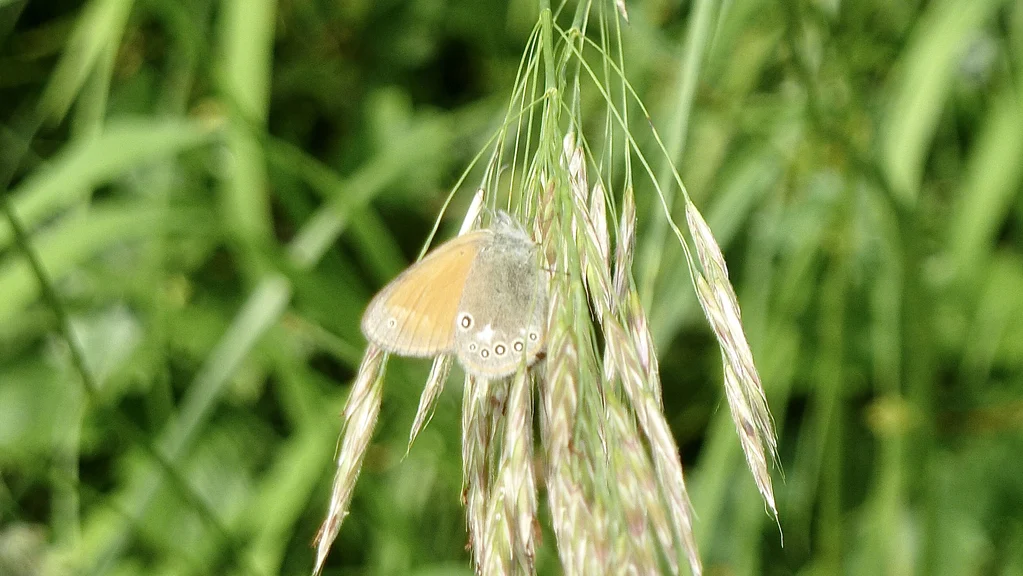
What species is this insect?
Coenonympha glycerion (also Coenonympha iphis)
